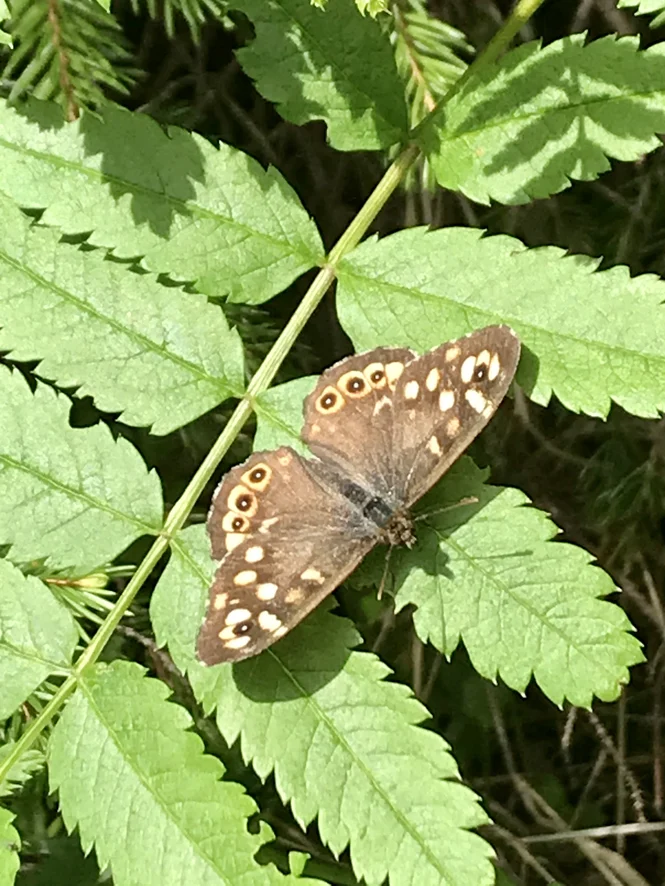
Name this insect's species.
Pararge aegeria
